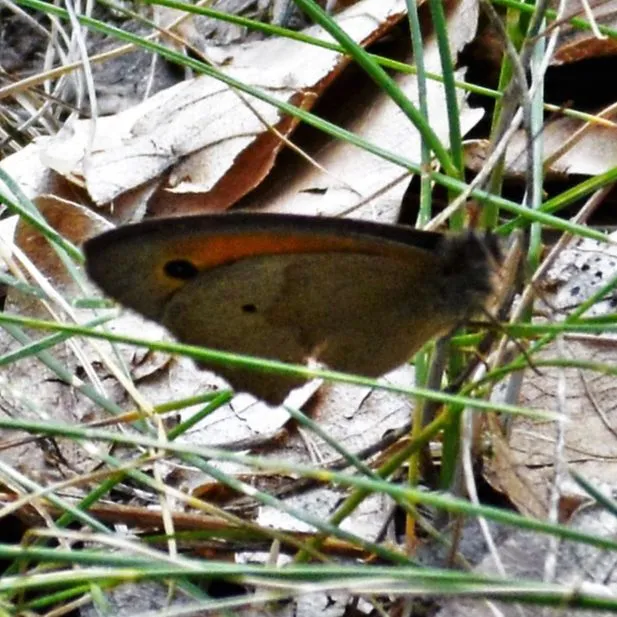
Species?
Maniola jurtina
